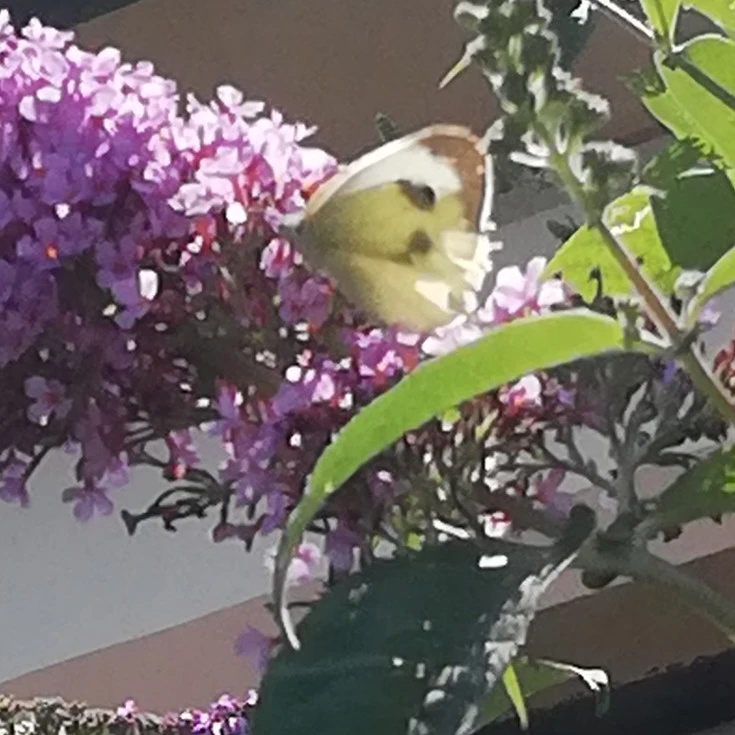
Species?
Pieris brassicae
